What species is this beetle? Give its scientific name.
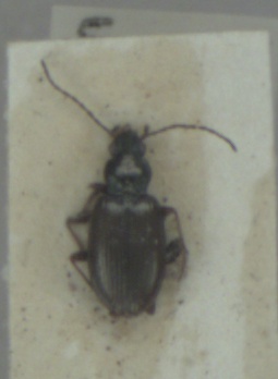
Bembidion geniculatum
